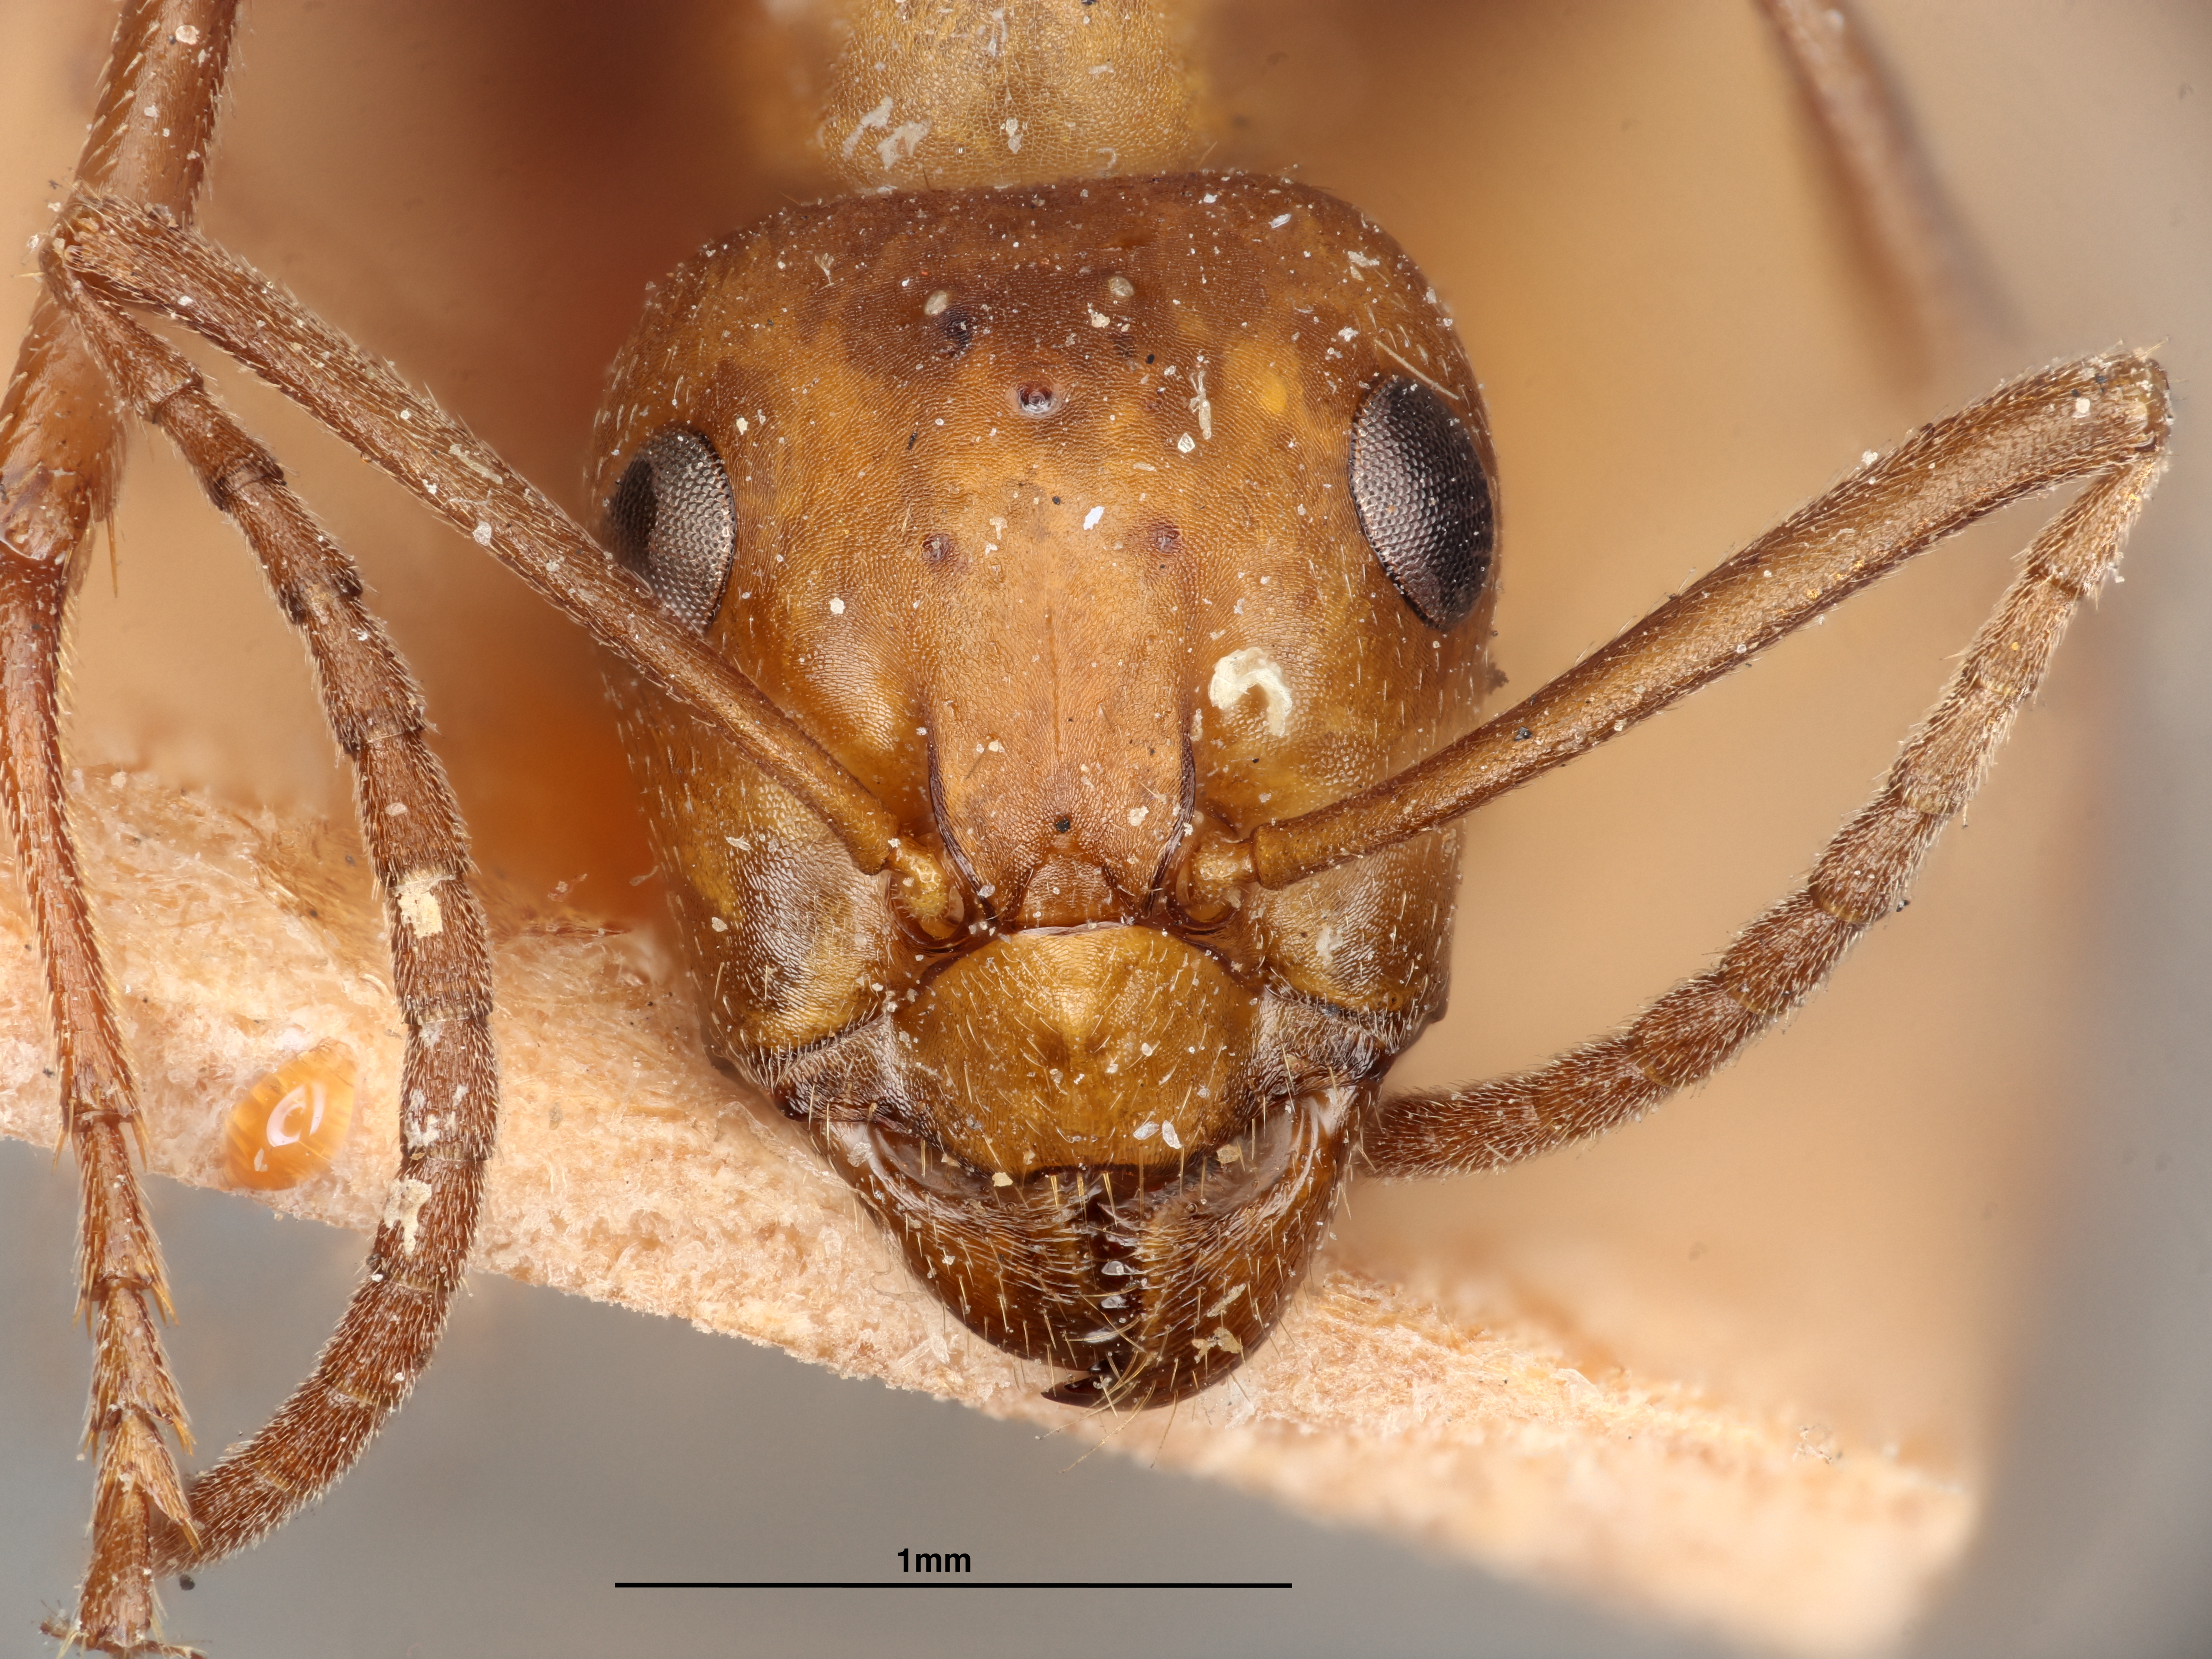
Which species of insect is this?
Formica pergandei
